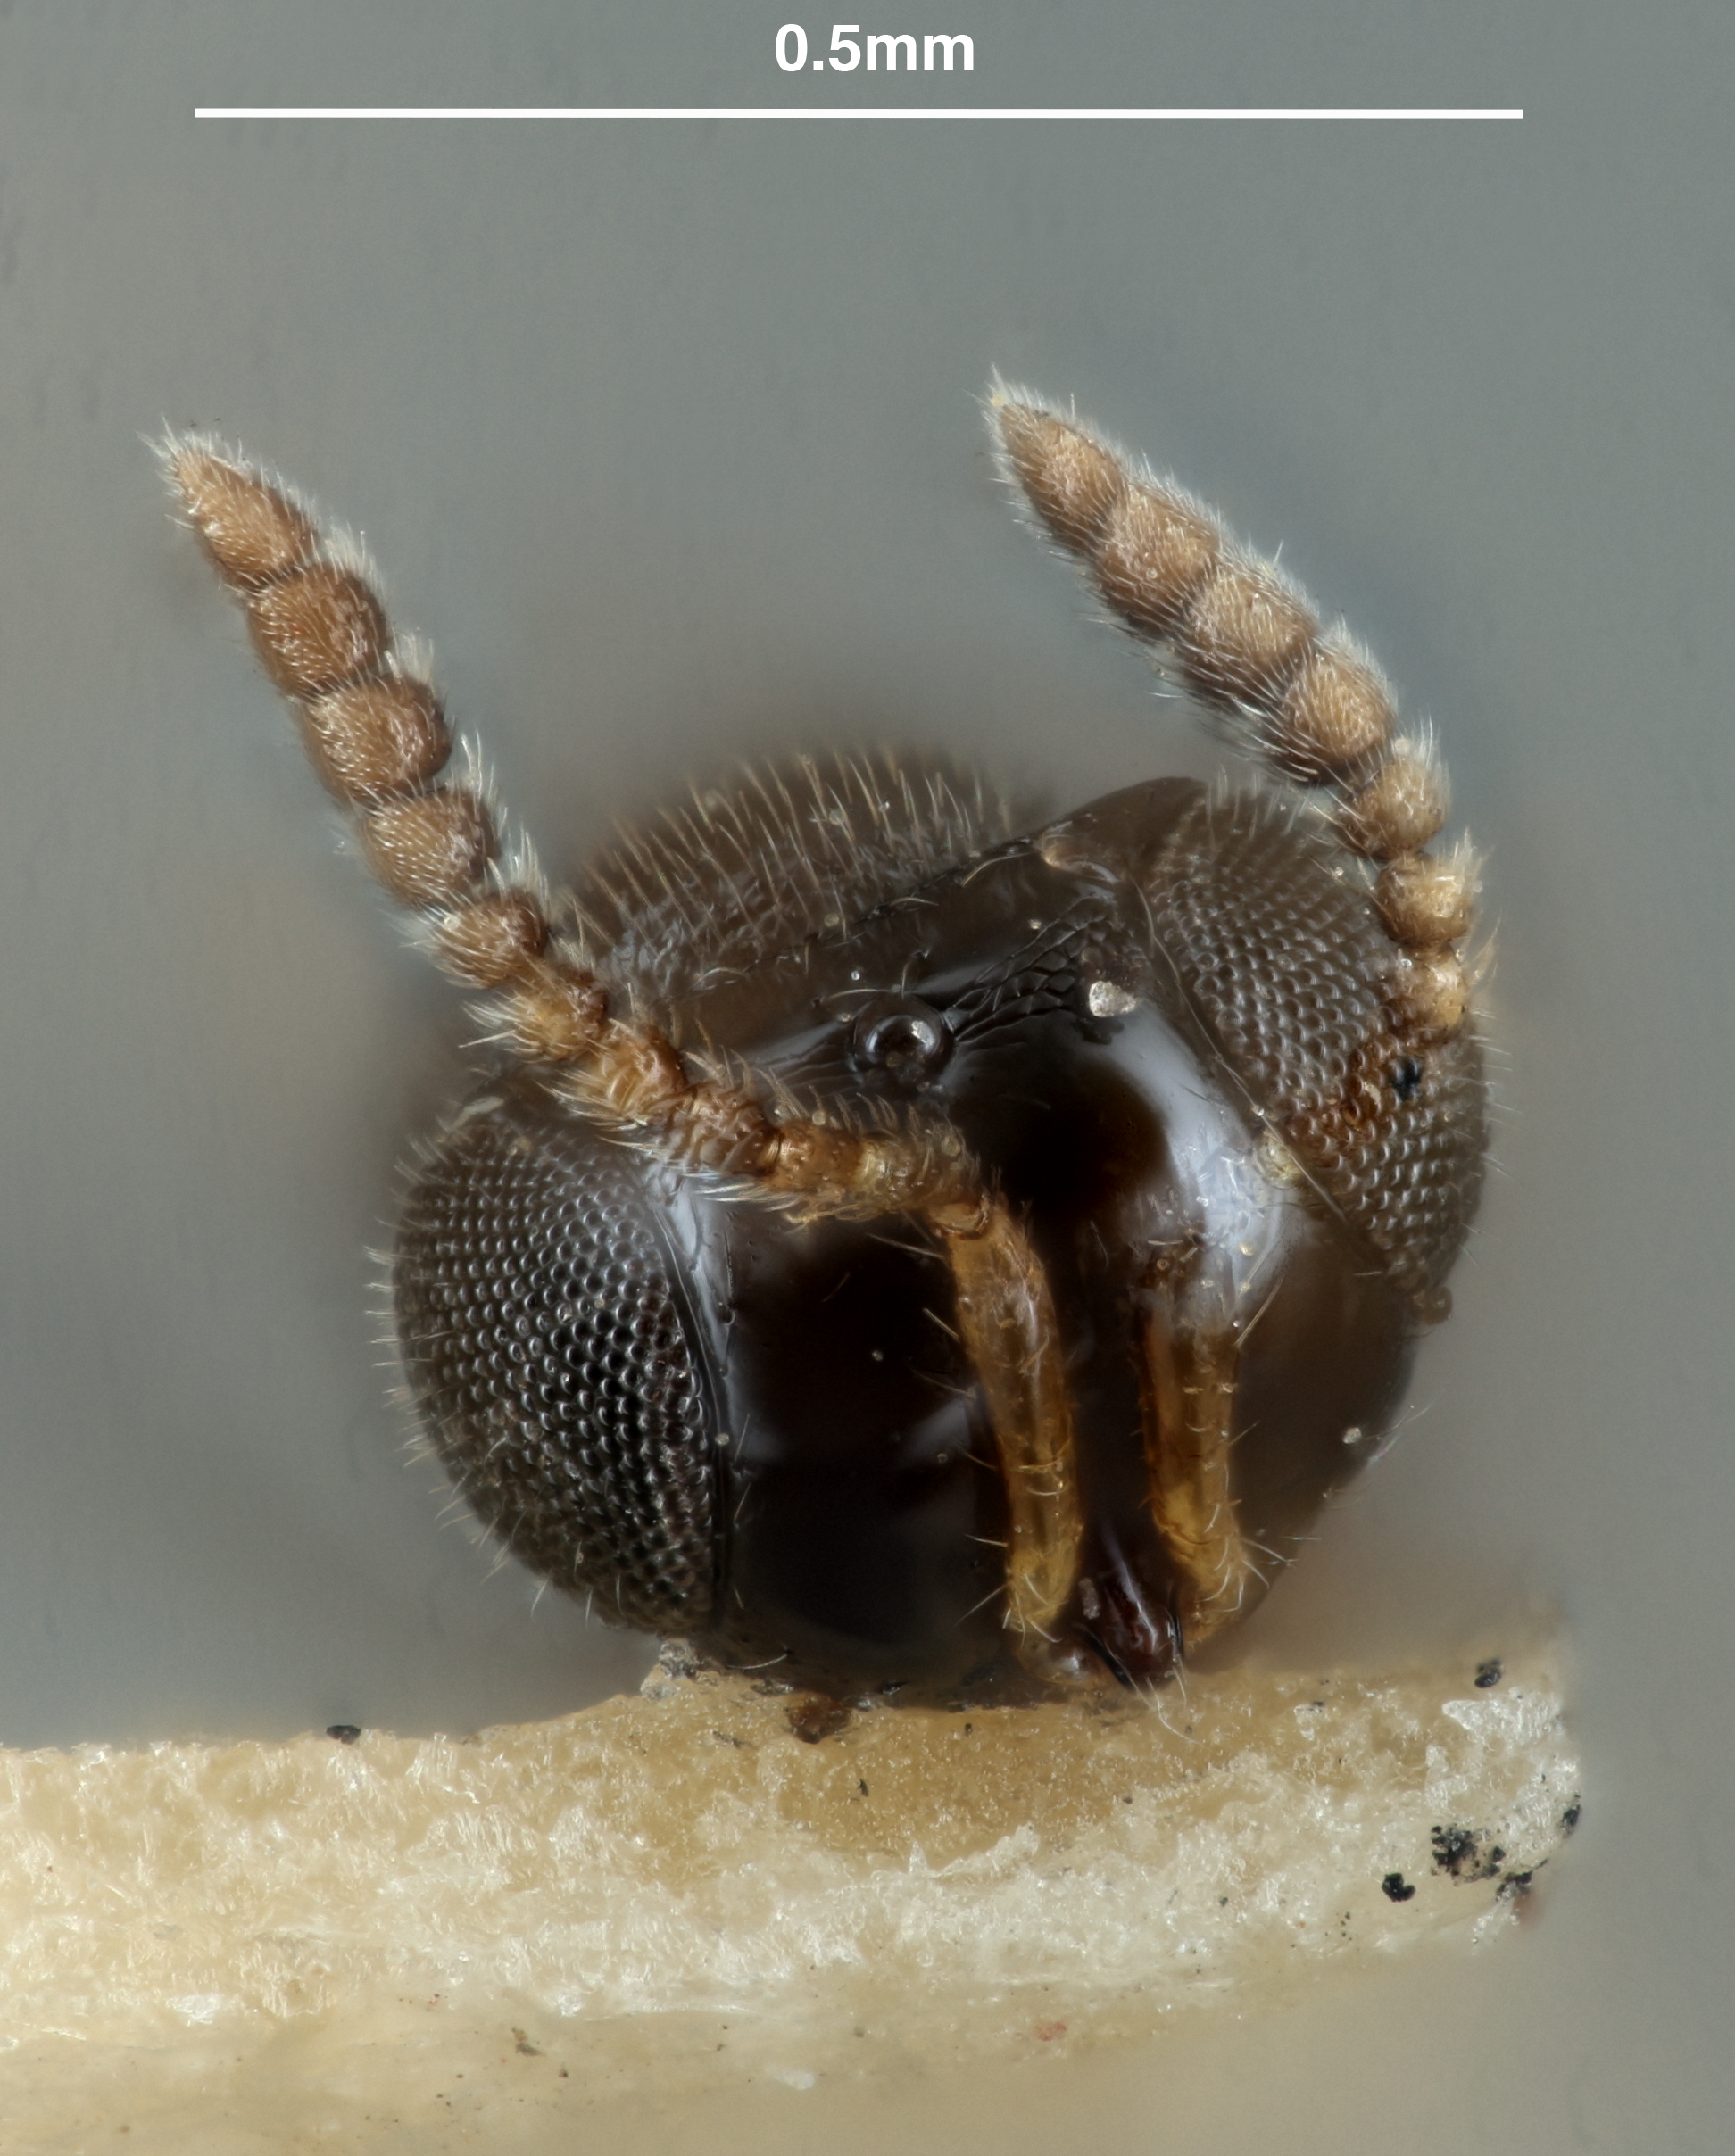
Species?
Prophanurus pacificus
